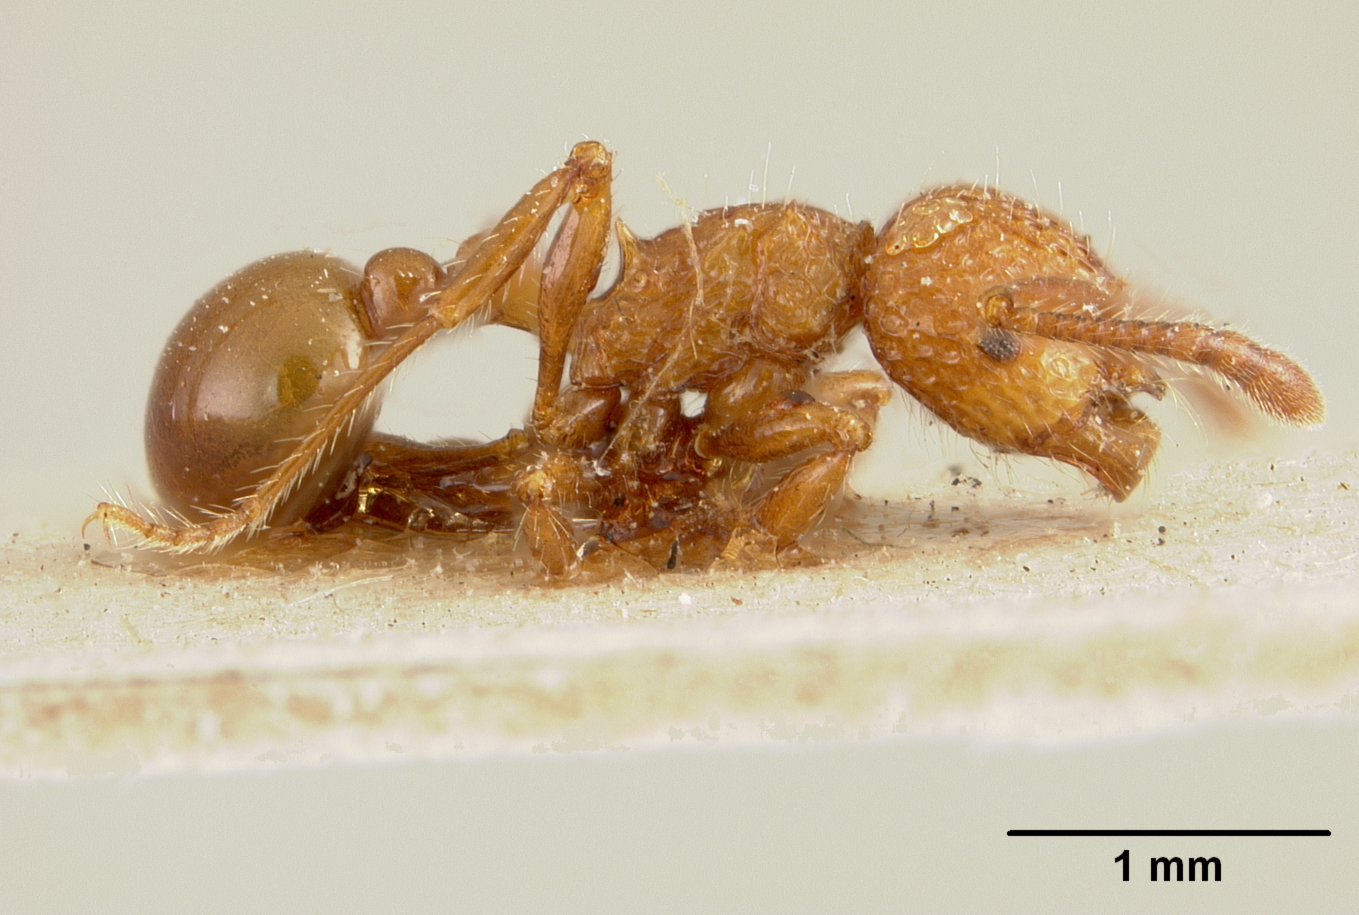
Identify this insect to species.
Pristomyrmex brevispinosus
